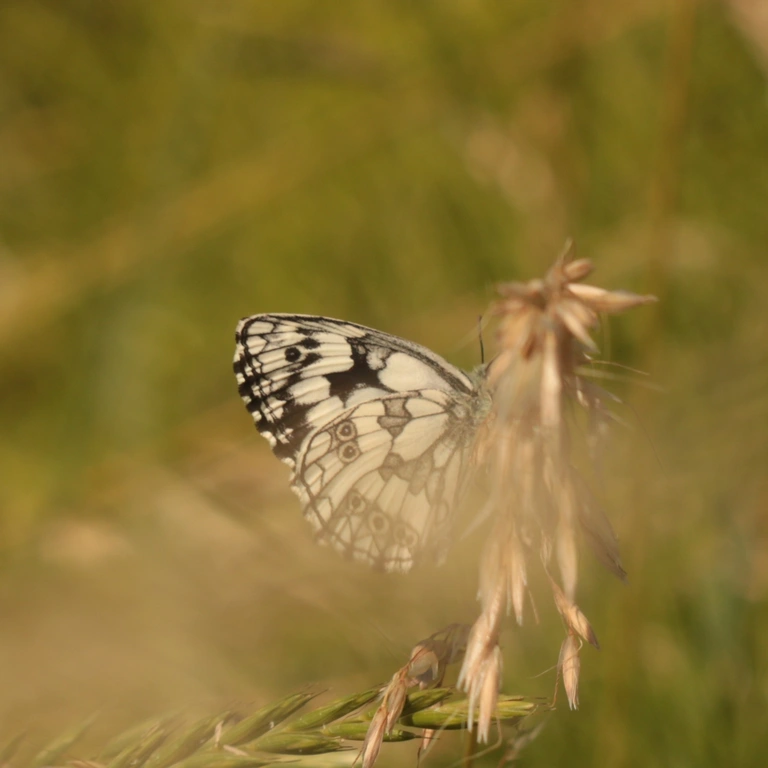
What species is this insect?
Melanargia galathea
